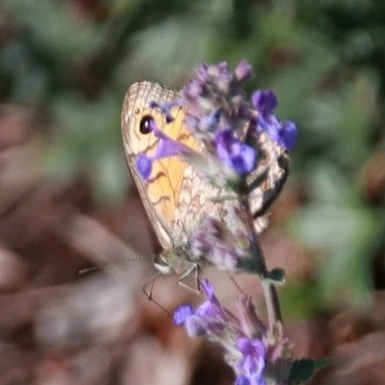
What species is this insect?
Lasiommata megera (also Pararge megera)
